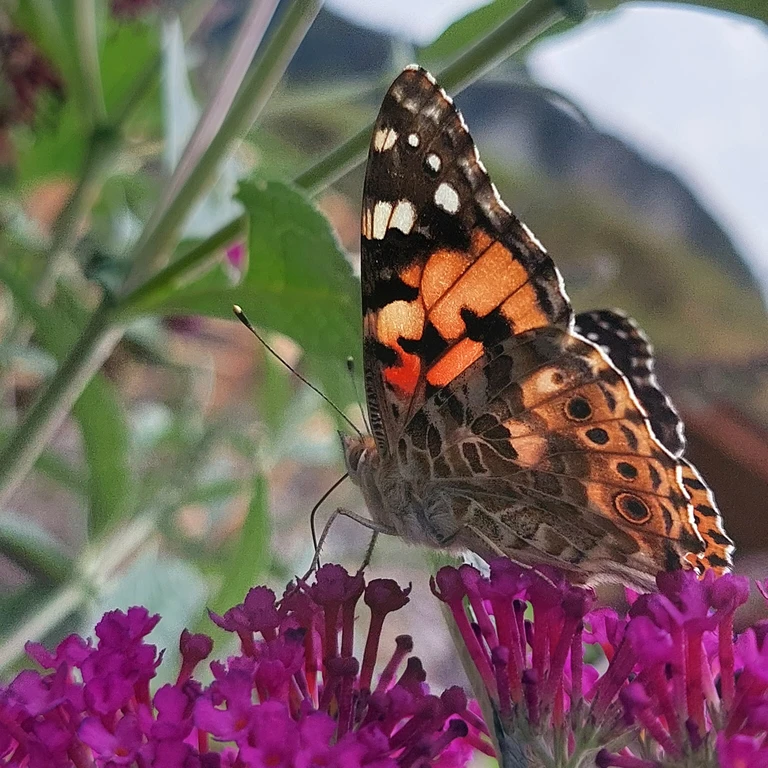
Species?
Vanessa cardui
